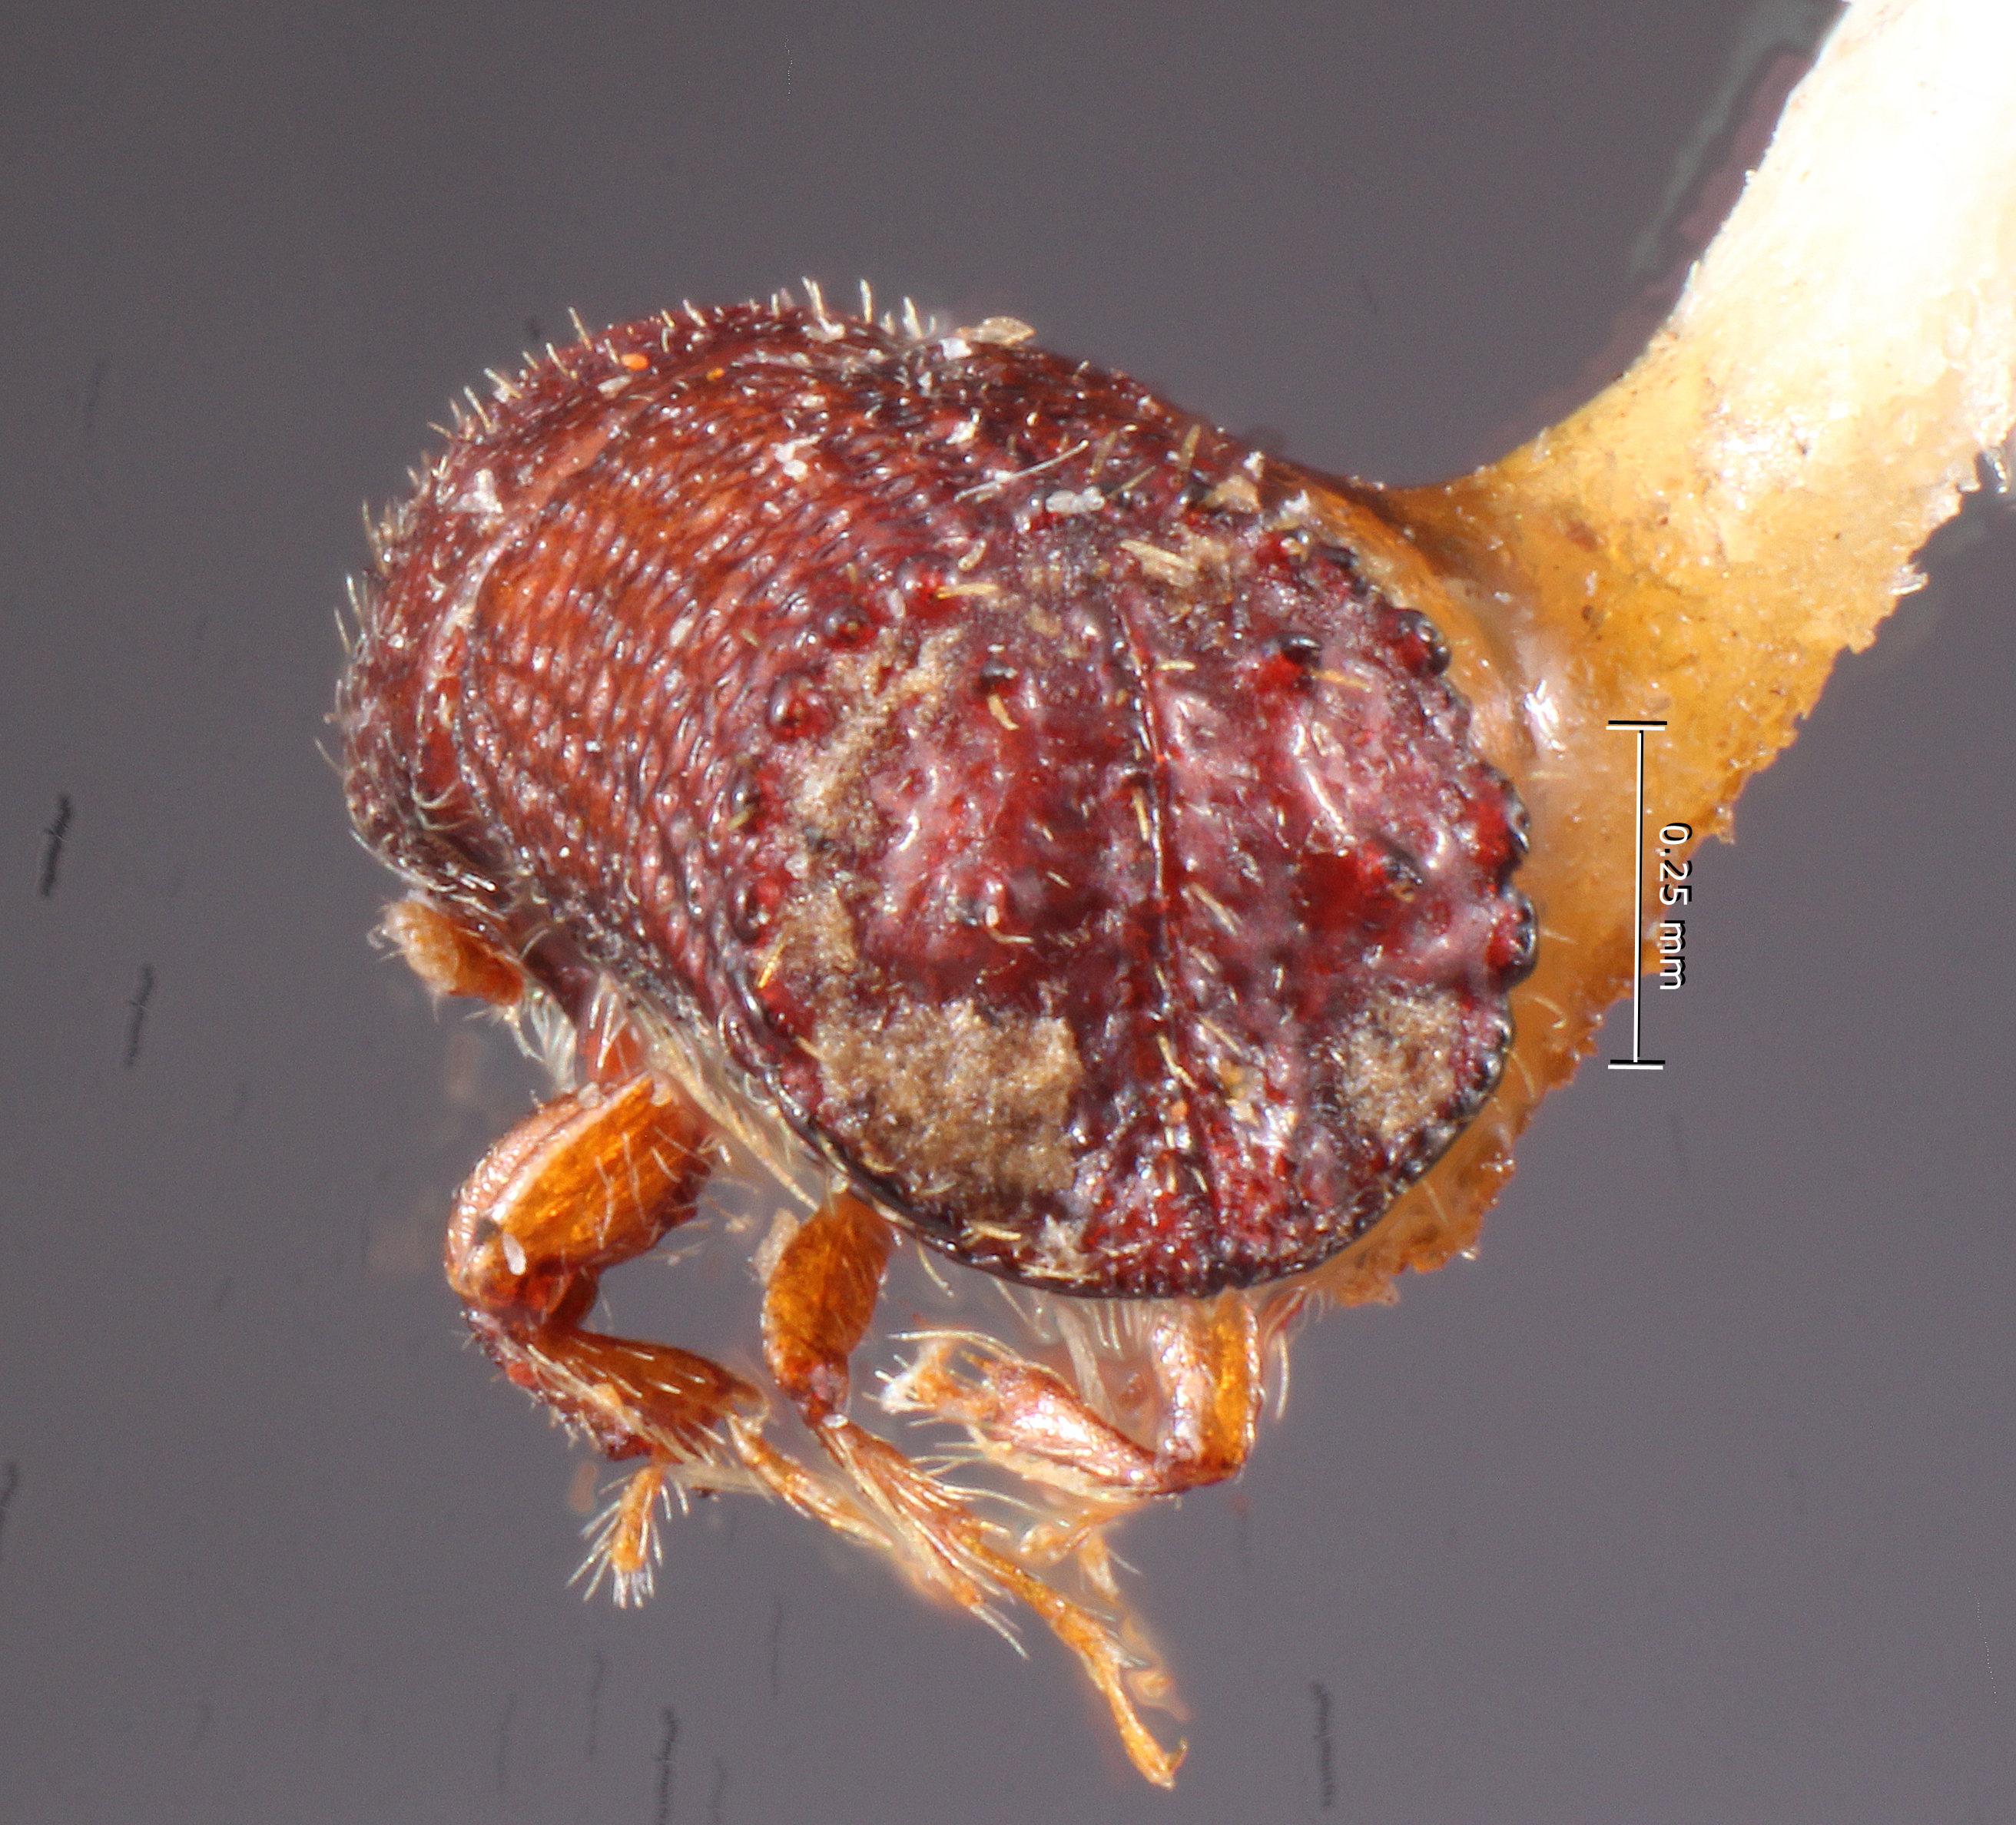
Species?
Hylocurus quadrispinosus
